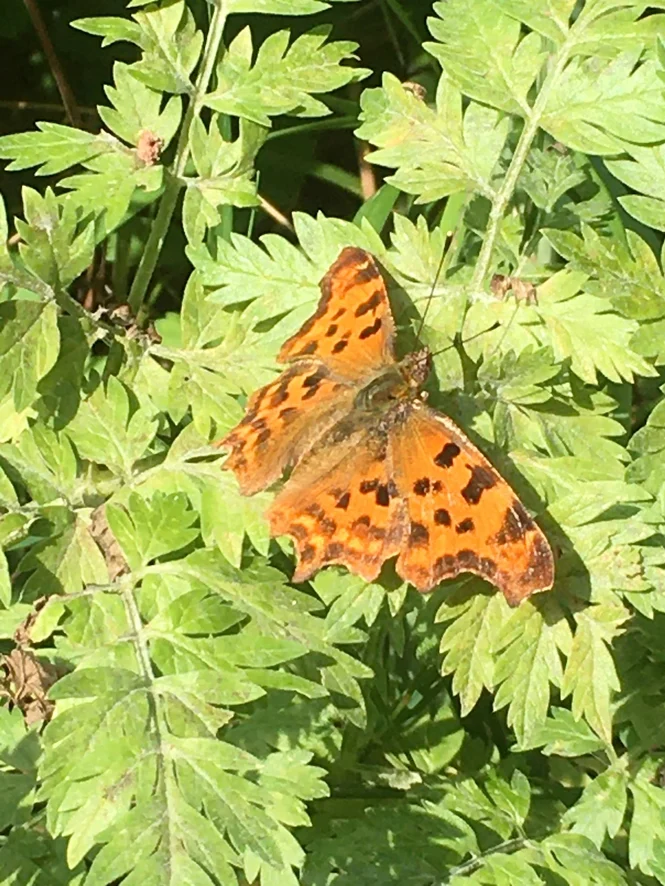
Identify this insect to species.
Polygonia c-album
